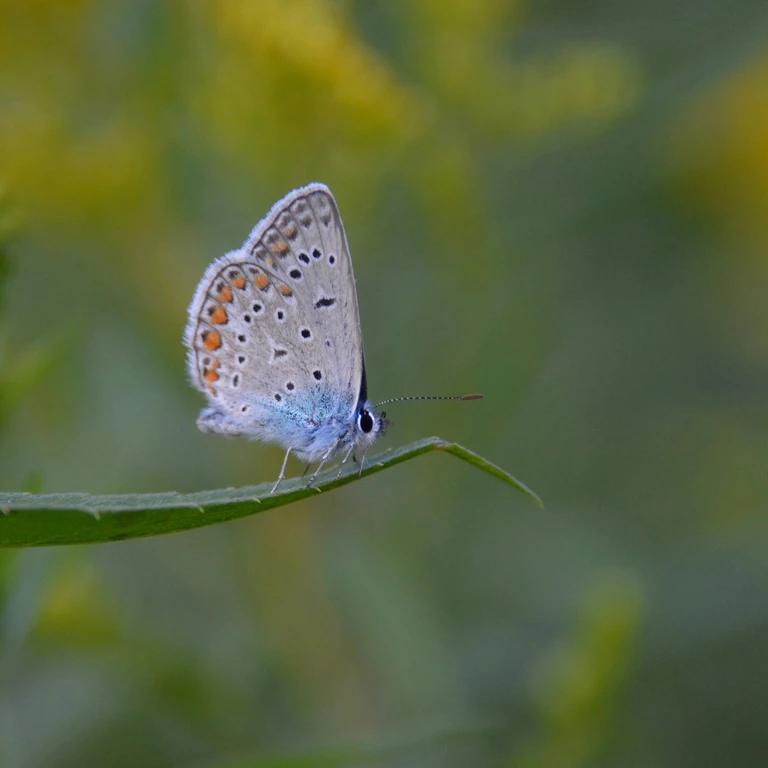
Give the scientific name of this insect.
Polyommatus icarus
